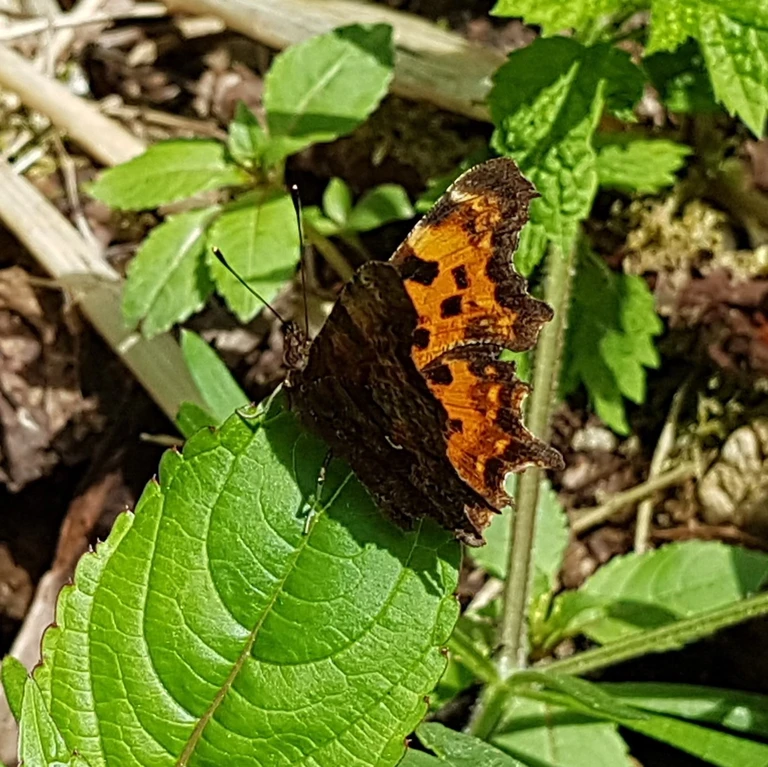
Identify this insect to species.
Polygonia c-album
